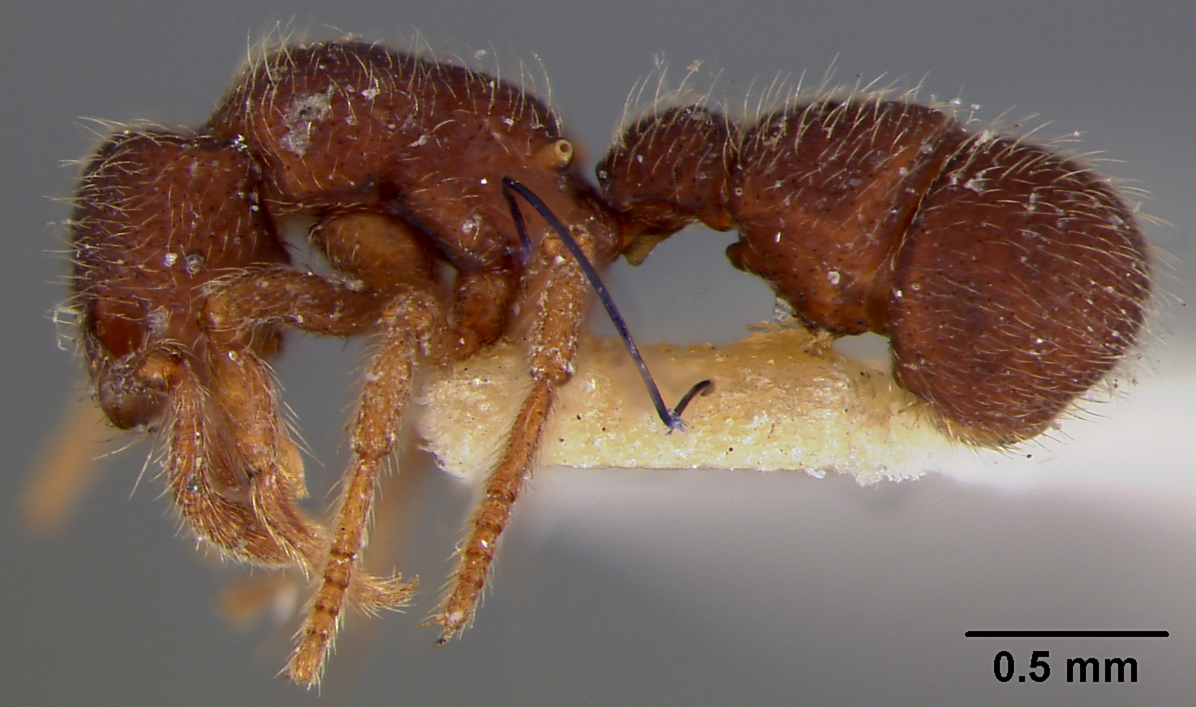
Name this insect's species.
Opisthoscyphus scabrosus
